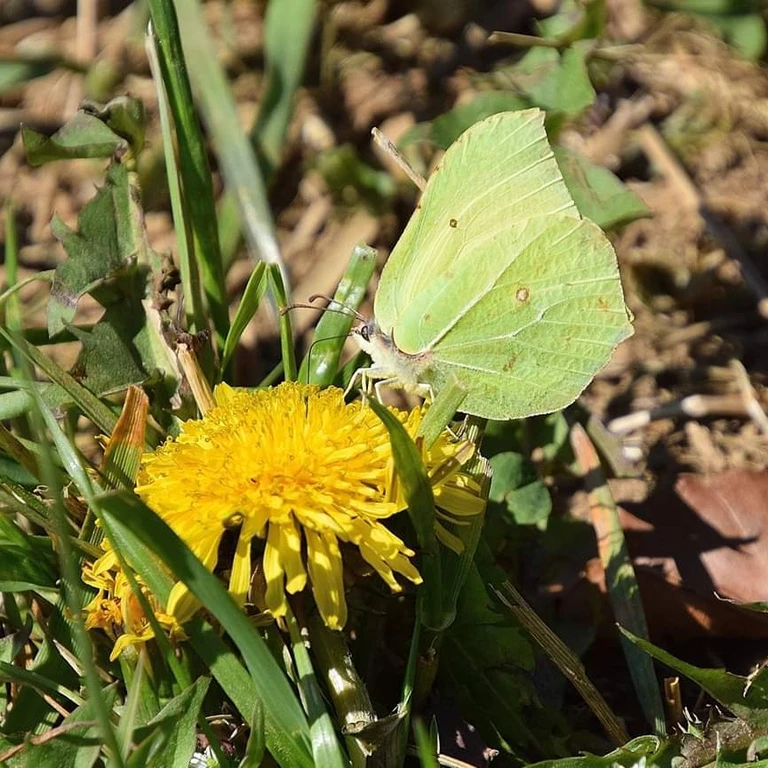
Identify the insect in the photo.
Gonepteryx rhamni
